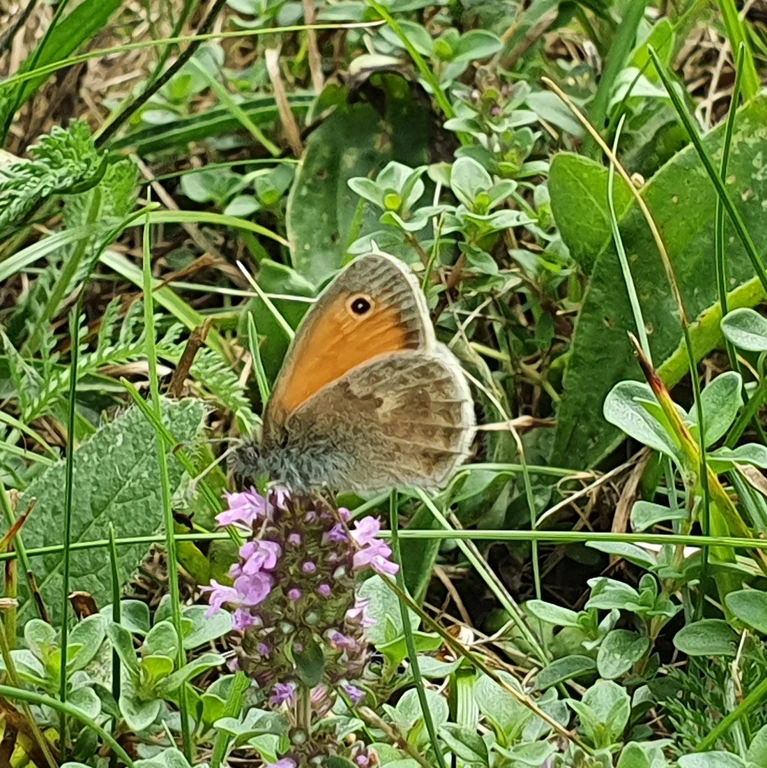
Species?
Coenonympha pamphilus
